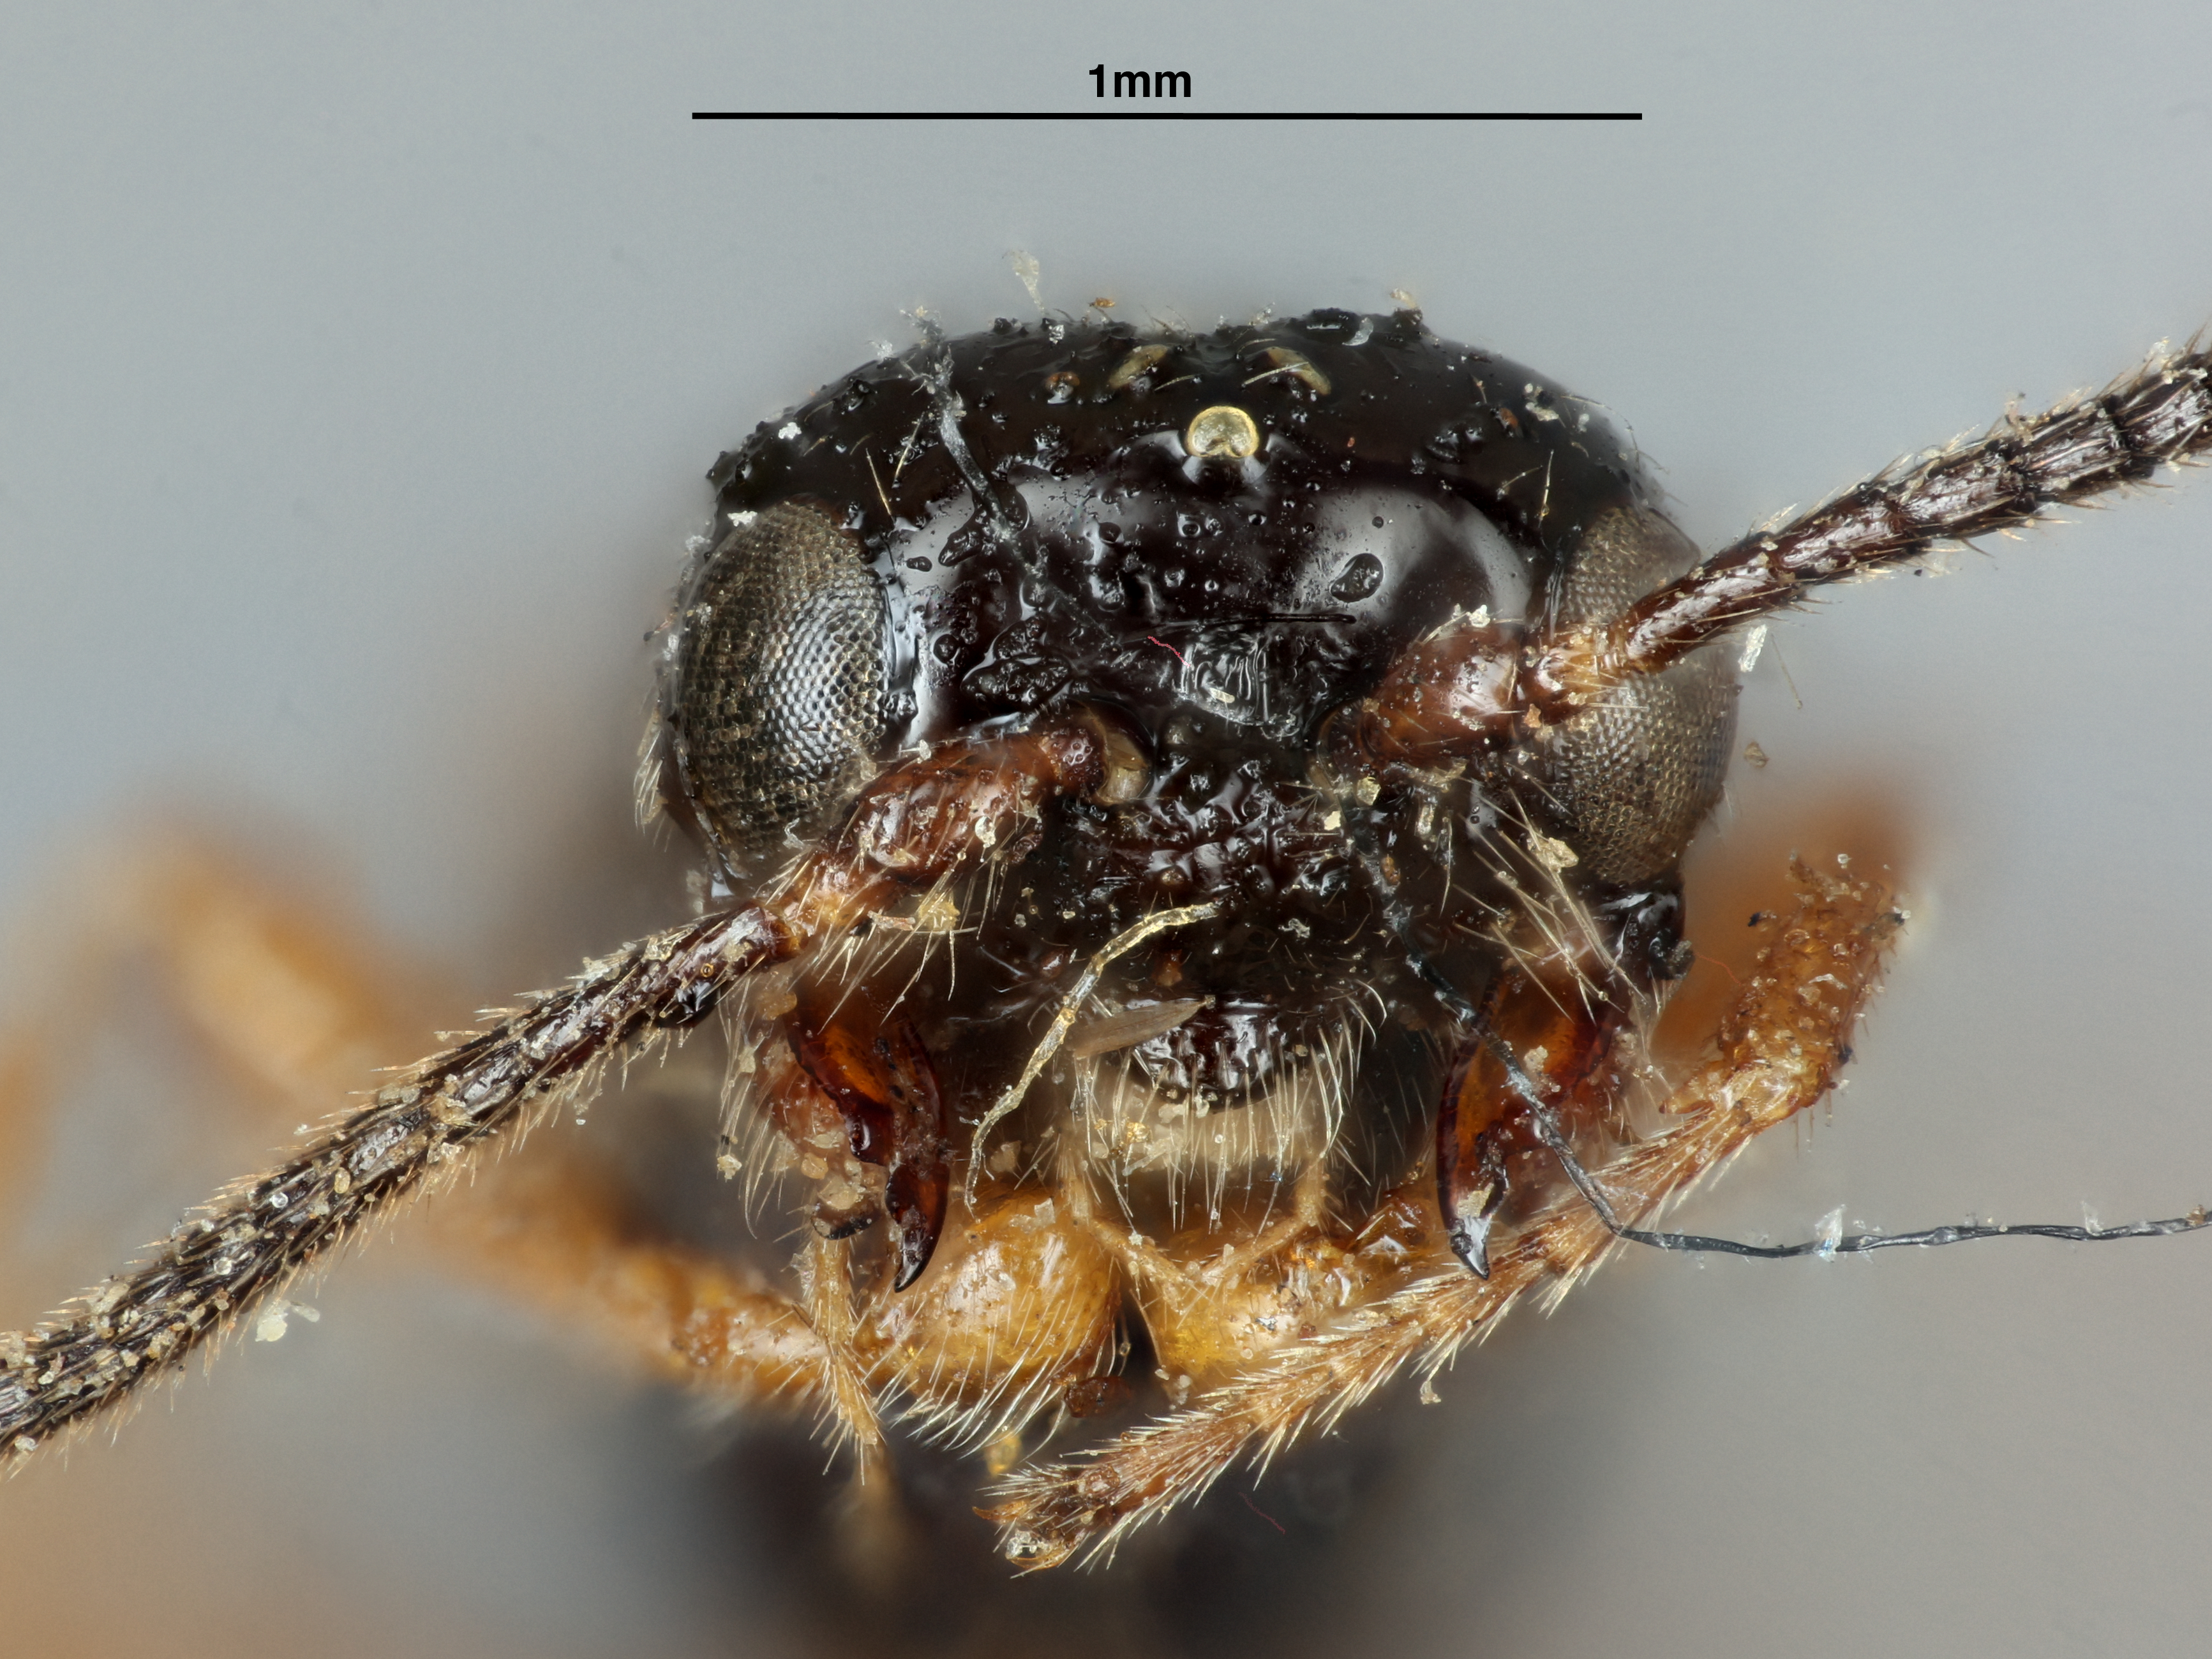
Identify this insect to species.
Pentapleura alticola
